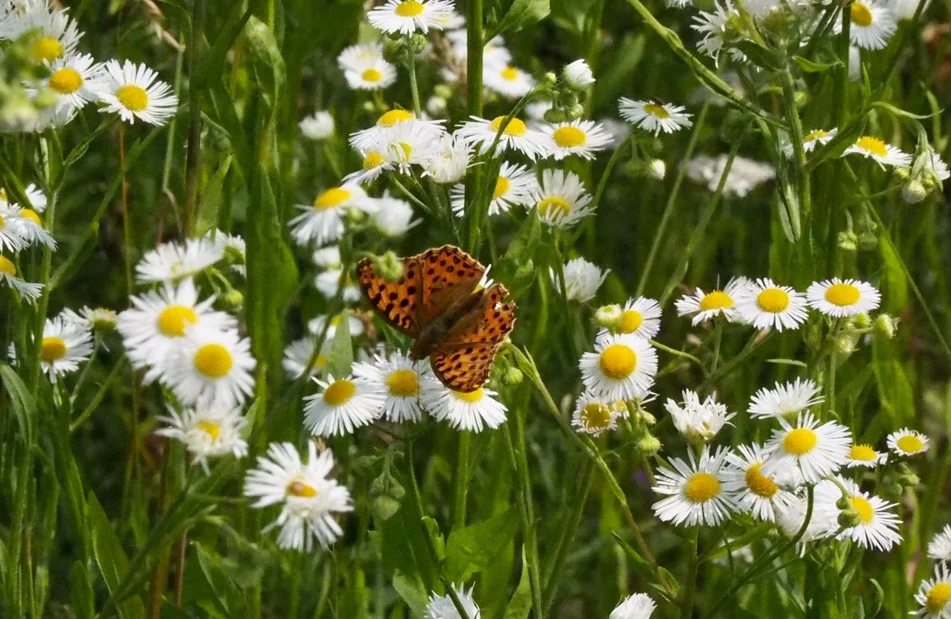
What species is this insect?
Issoria lathonia
